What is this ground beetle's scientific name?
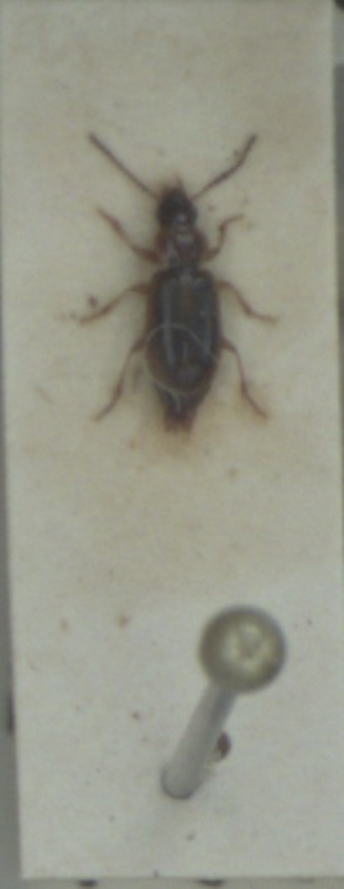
Acupalpus dubius
